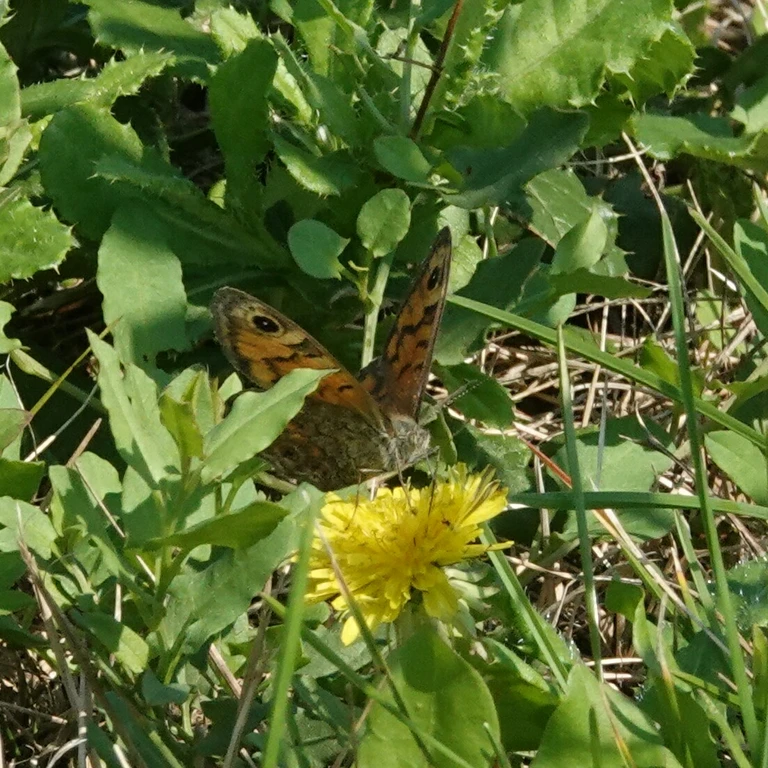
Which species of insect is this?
Lasiommata megera (also Pararge megera)
